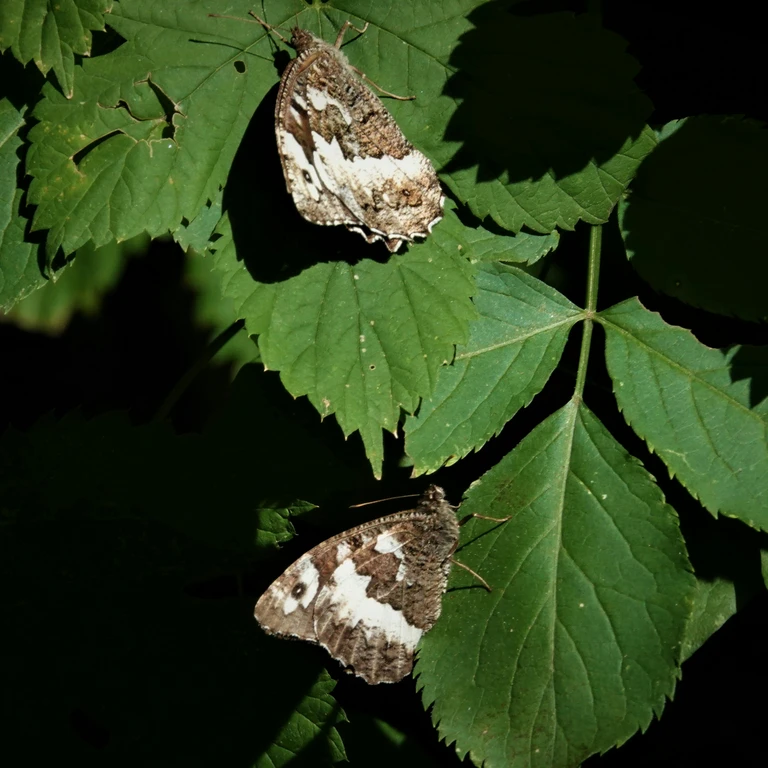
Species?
Brintesia circe
